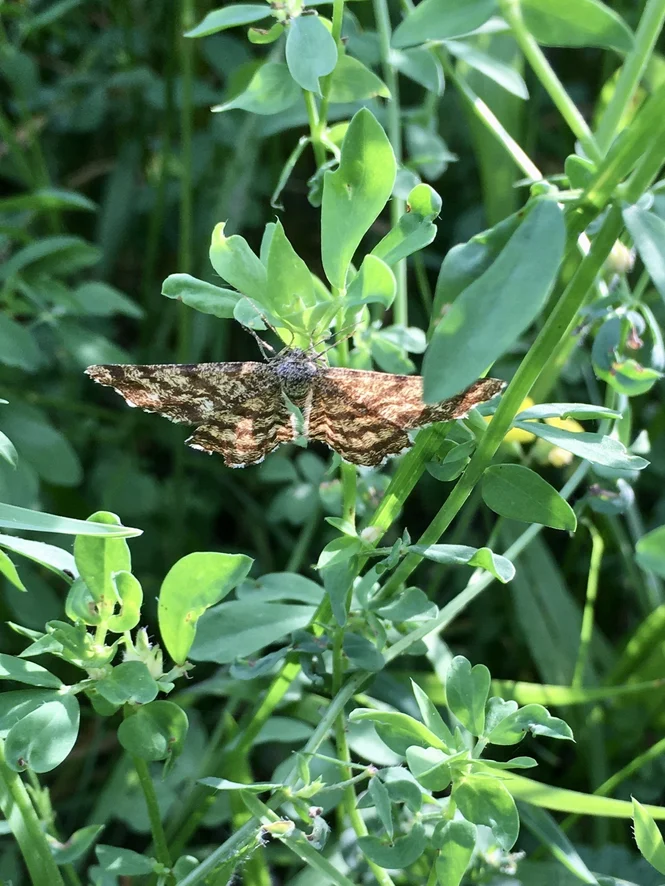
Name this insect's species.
Ematurga atomaria
